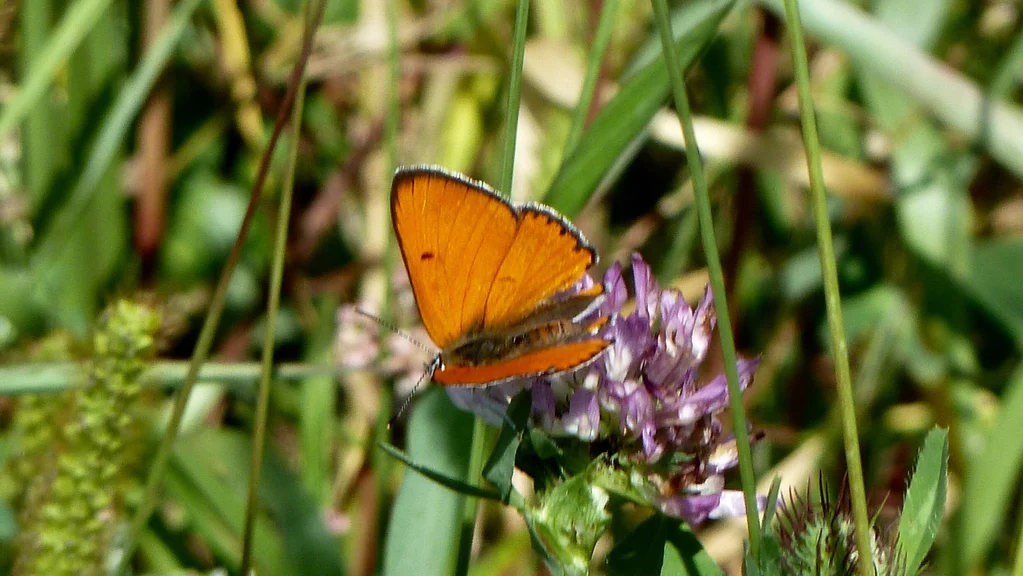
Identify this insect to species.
Lycaena dispar
